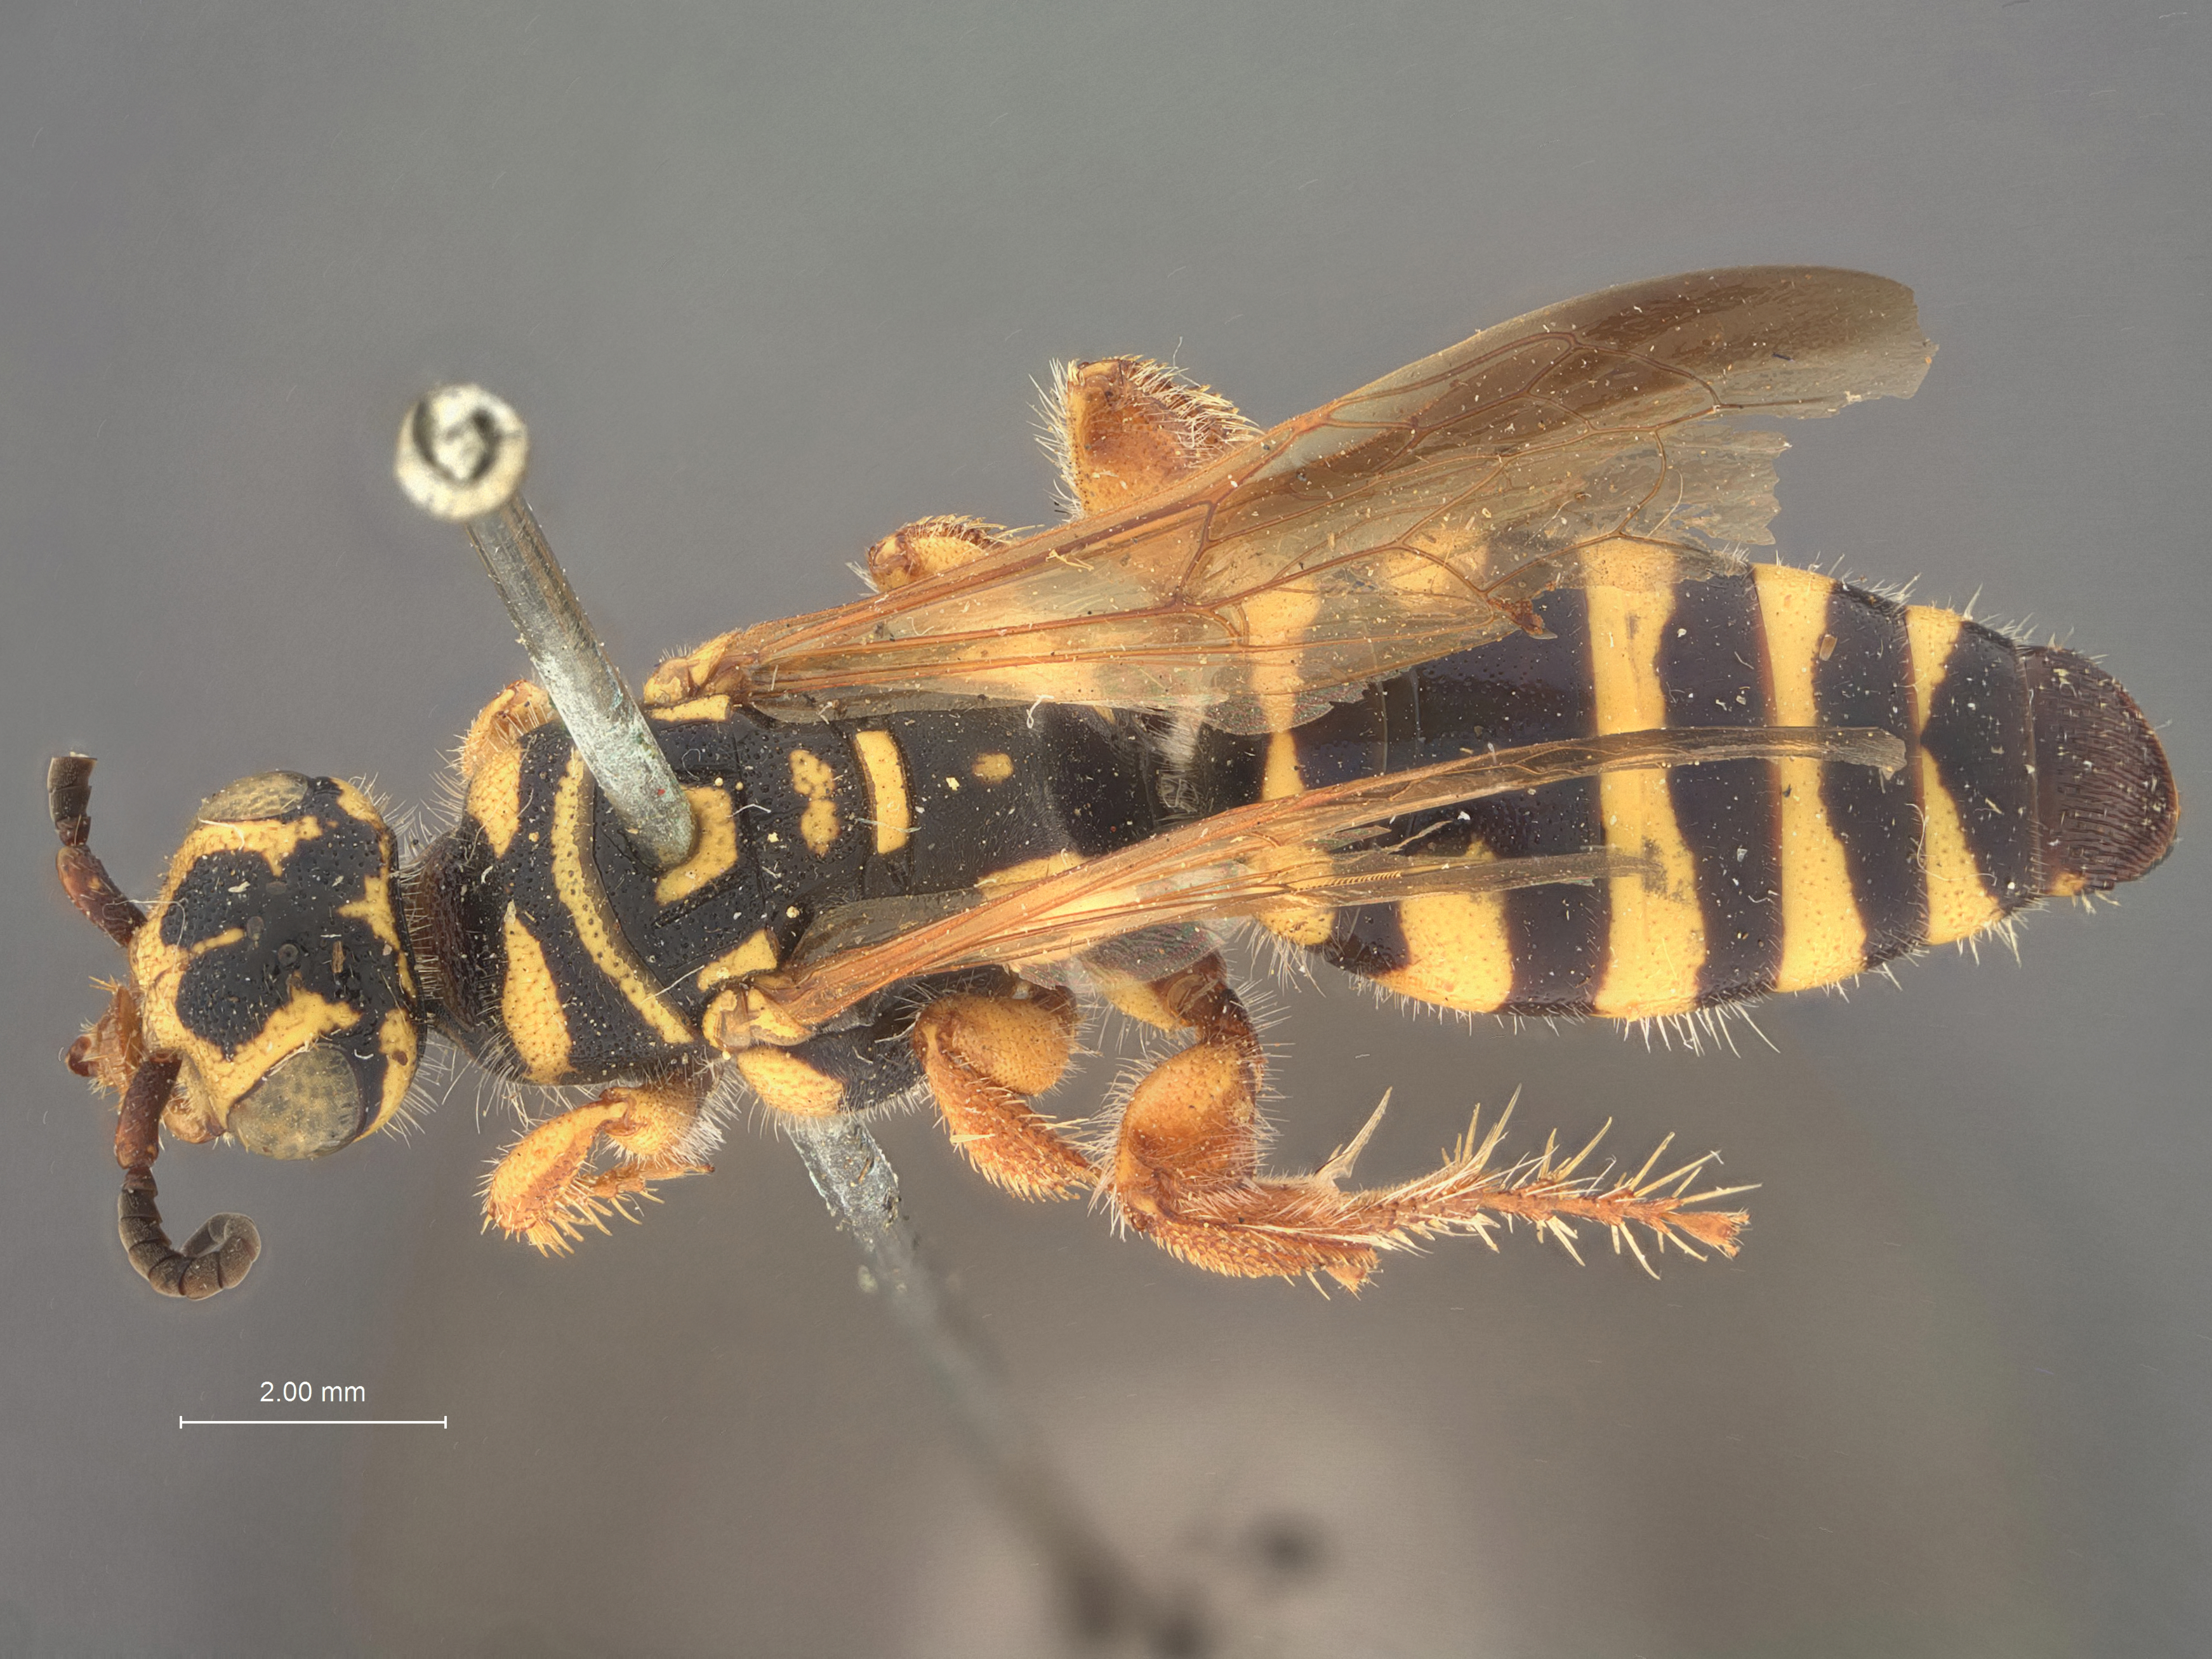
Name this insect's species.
Elis floridanus
